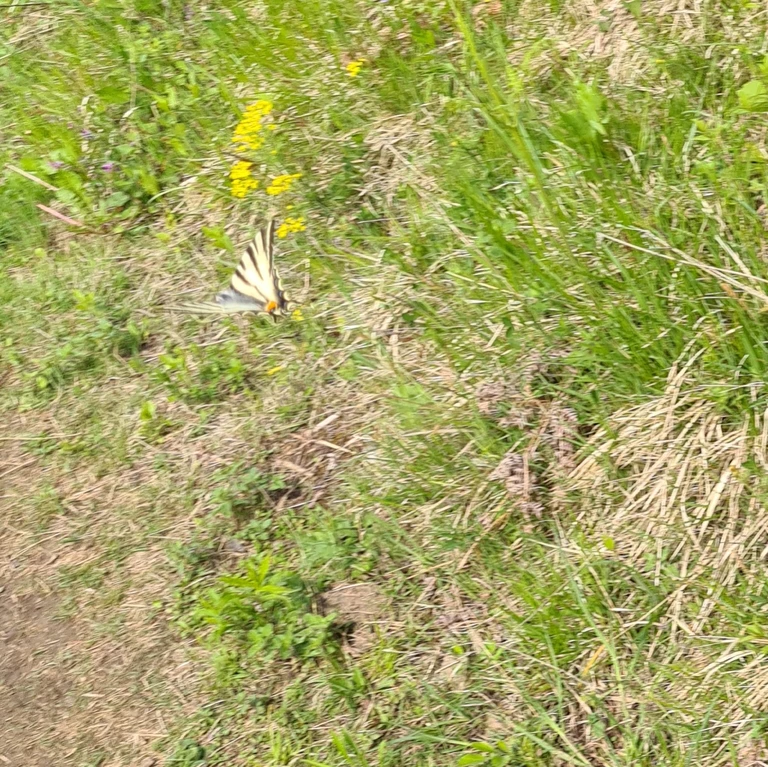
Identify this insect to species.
Iphiclides podalirius
